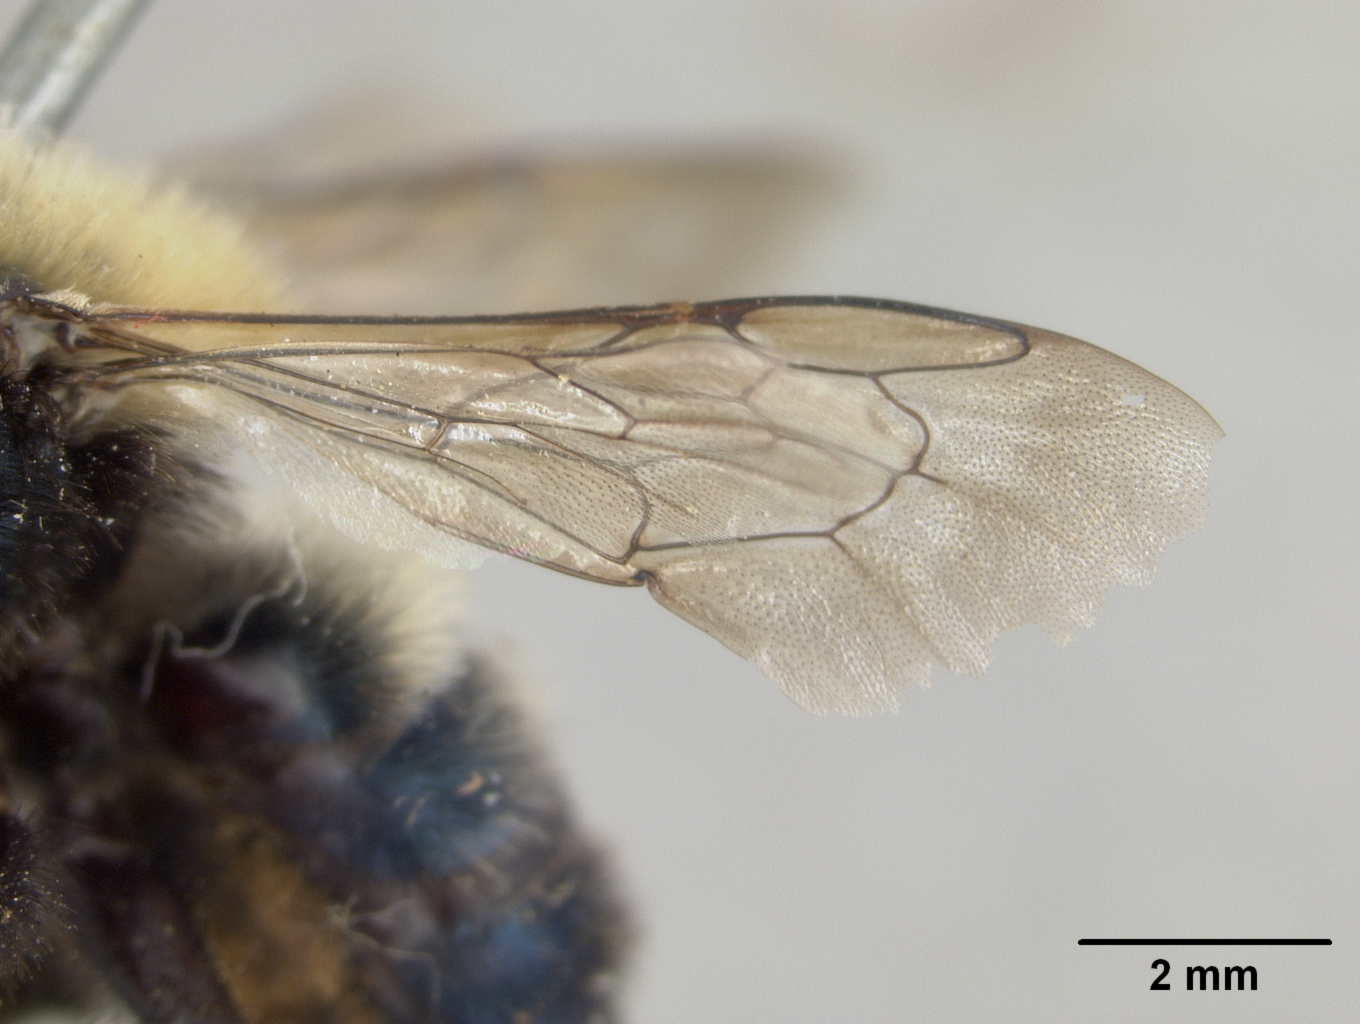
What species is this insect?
Osmia florissanticola
